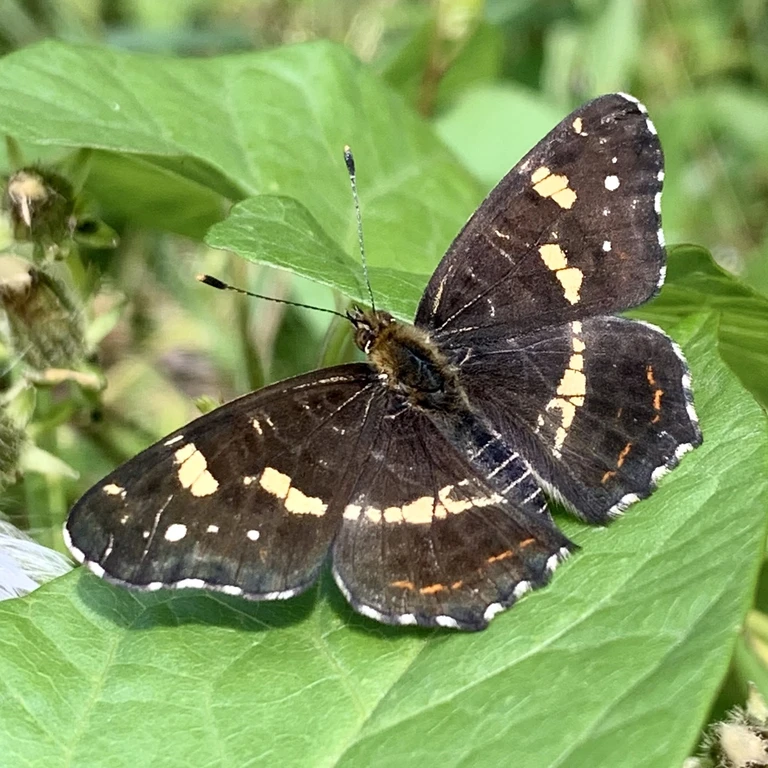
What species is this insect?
Araschnia levana
